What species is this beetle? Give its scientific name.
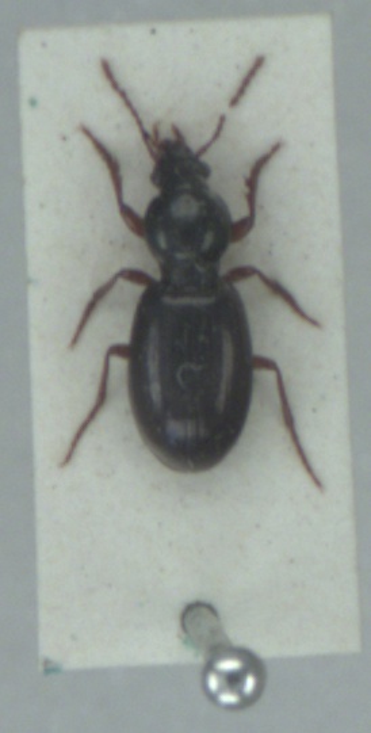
Miscodera arctica
